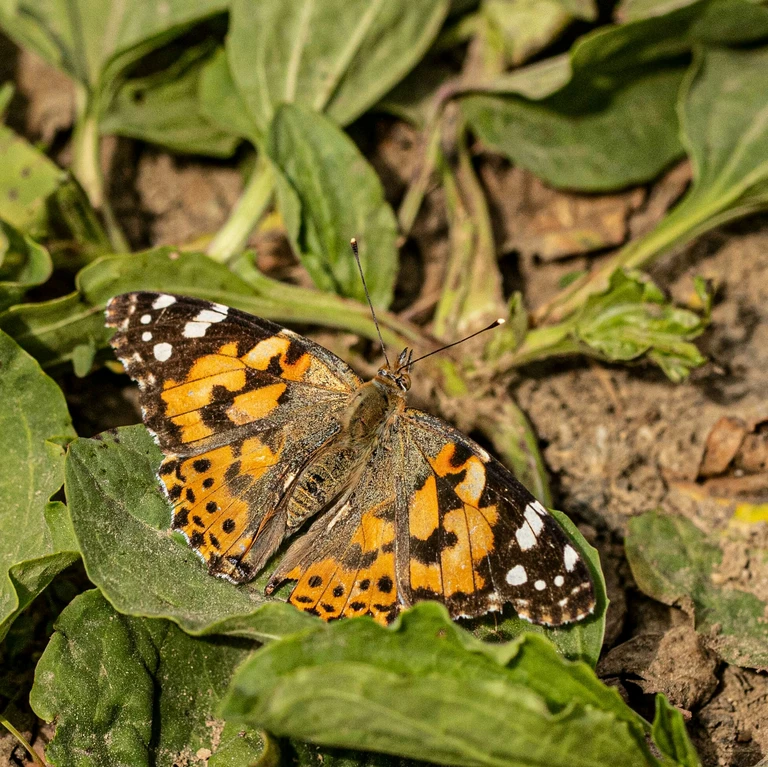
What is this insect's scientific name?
Vanessa cardui
